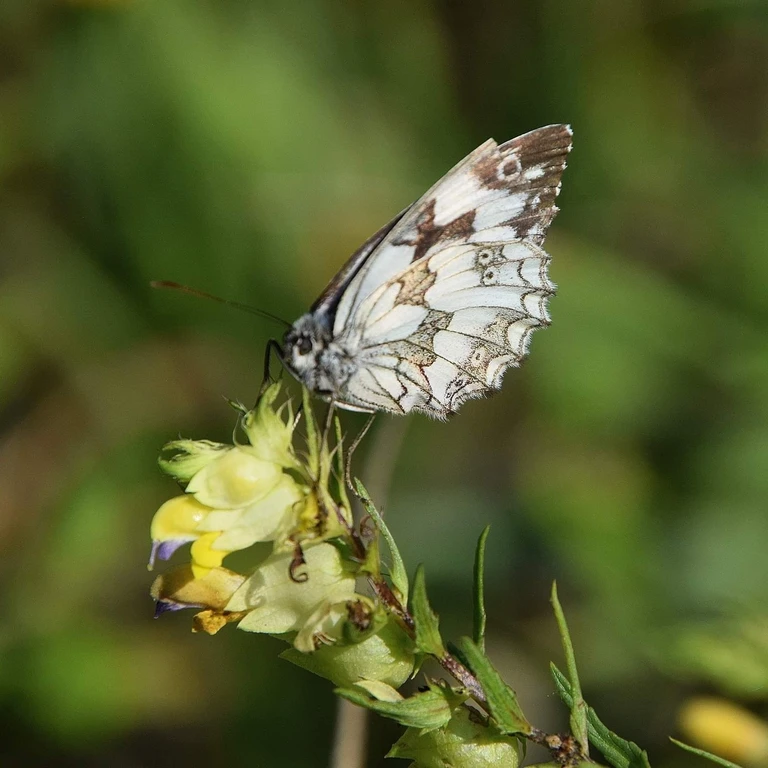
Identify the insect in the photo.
Melanargia galathea
